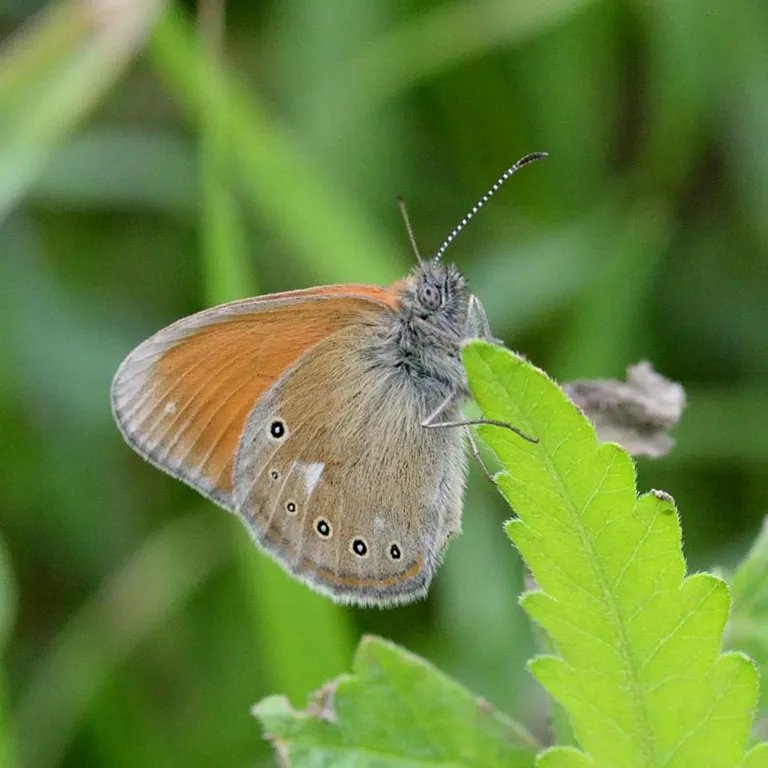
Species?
Coenonympha glycerion (also Coenonympha iphis)
